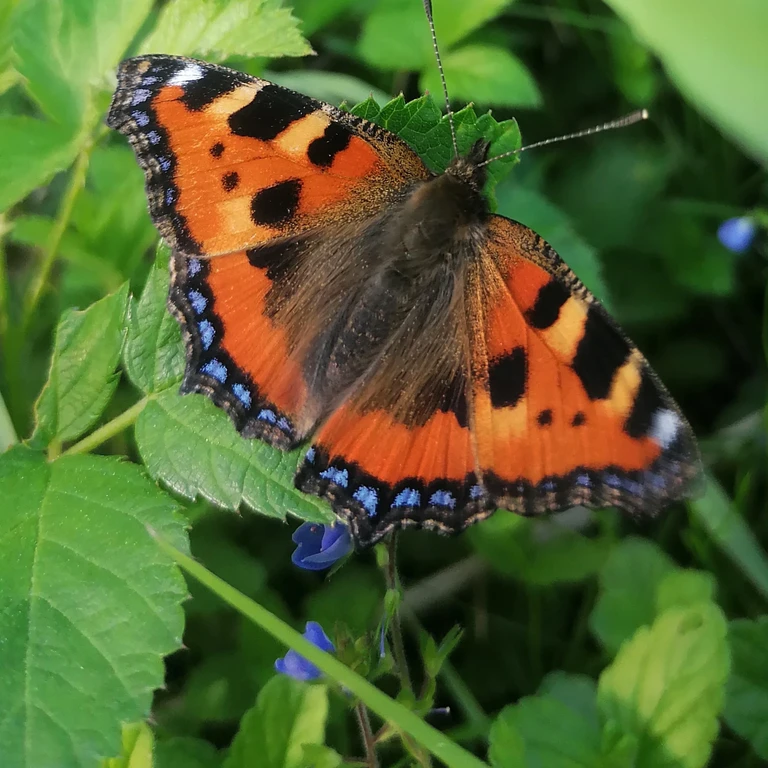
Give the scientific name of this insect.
Aglais urticae
